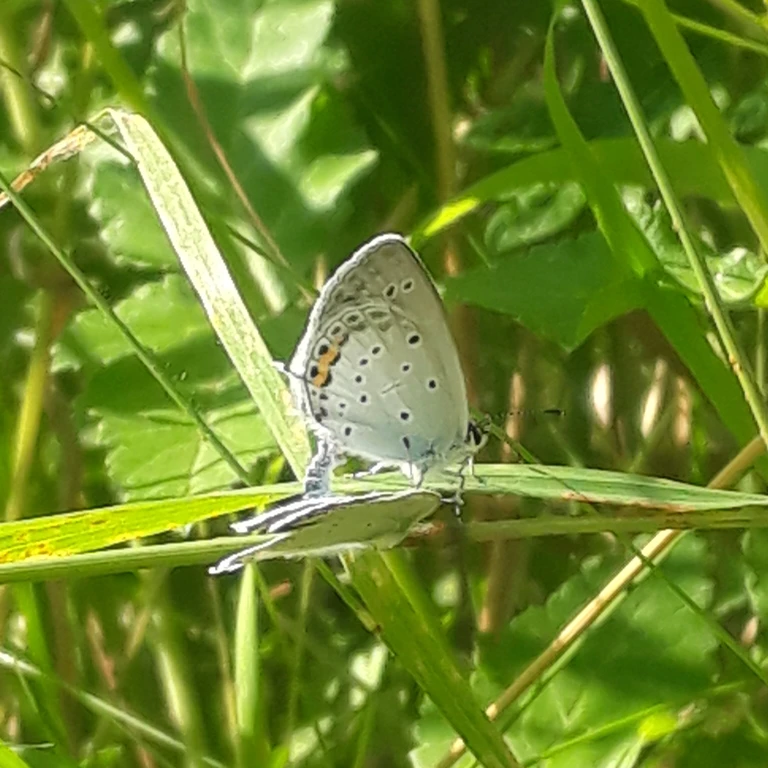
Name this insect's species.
Cupido argiades (also Elkalyce argiades)
